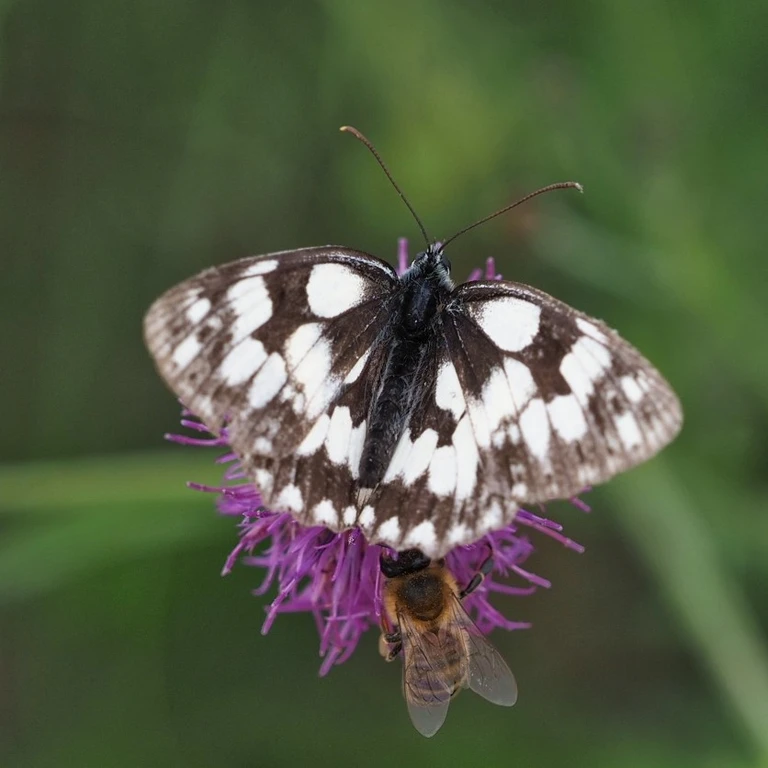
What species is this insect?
Melanargia galathea
